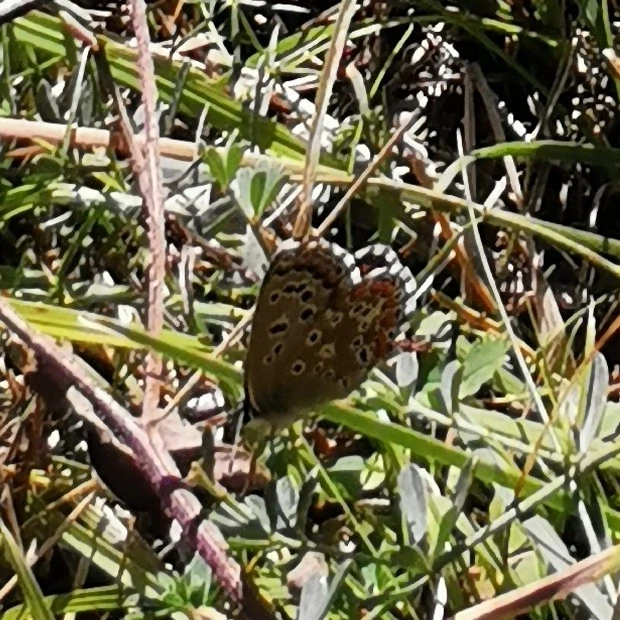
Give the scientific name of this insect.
Lysandra bellargus
